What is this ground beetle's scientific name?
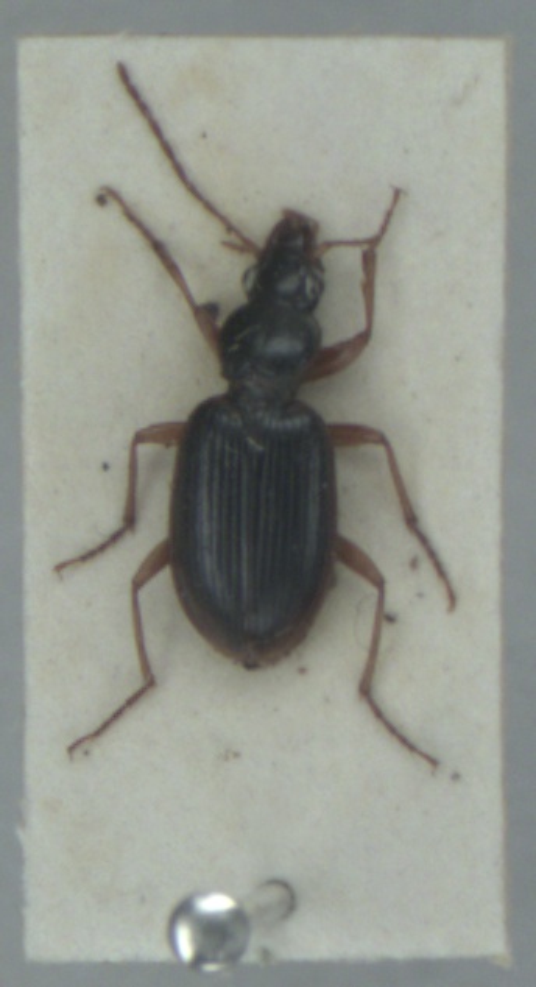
Paranchus albipes
